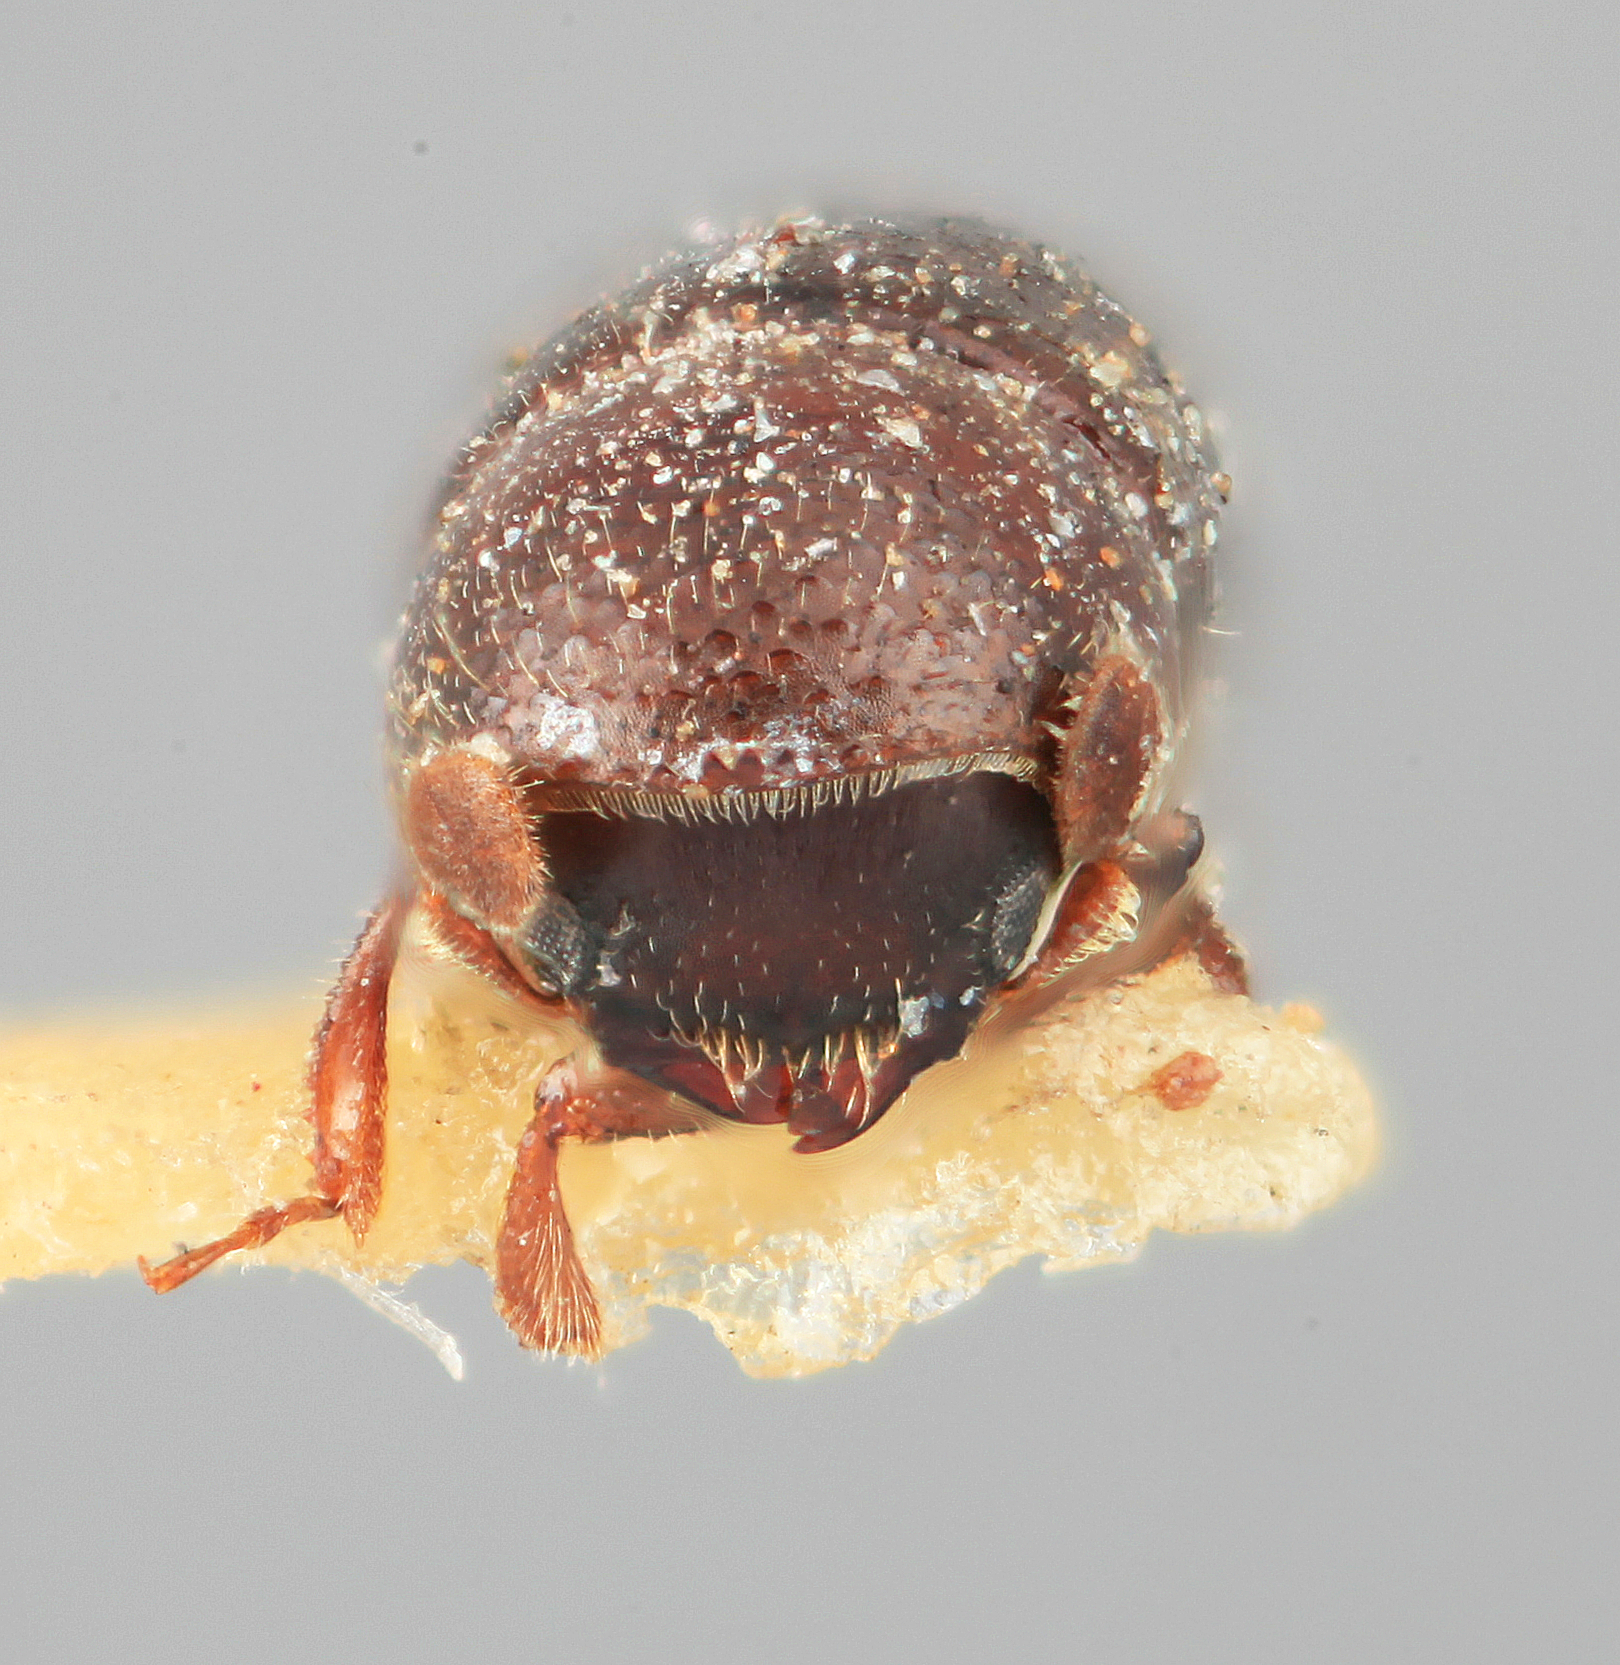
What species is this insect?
Microcorthylus obscuriceps
